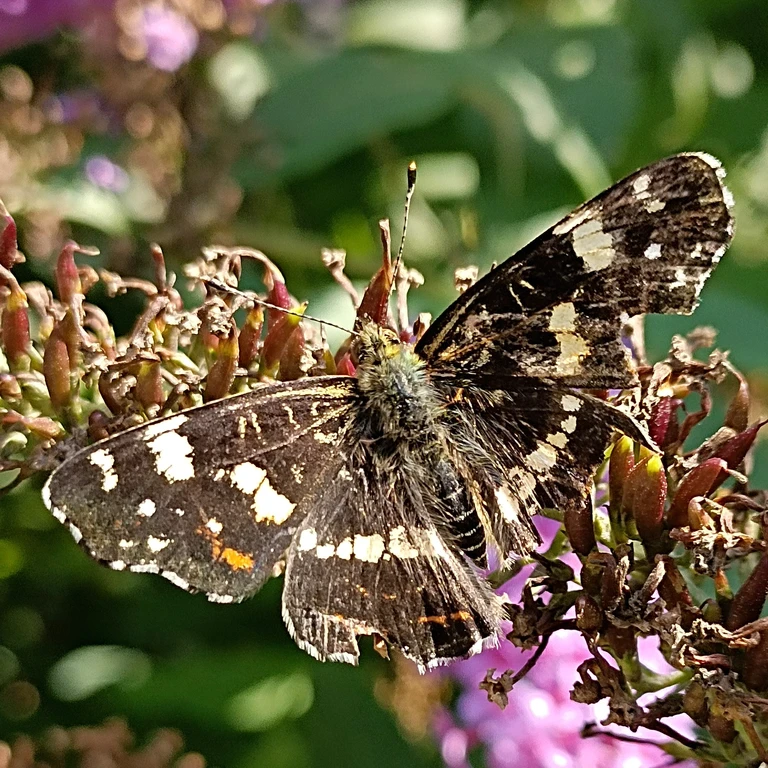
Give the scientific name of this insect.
Araschnia levana
